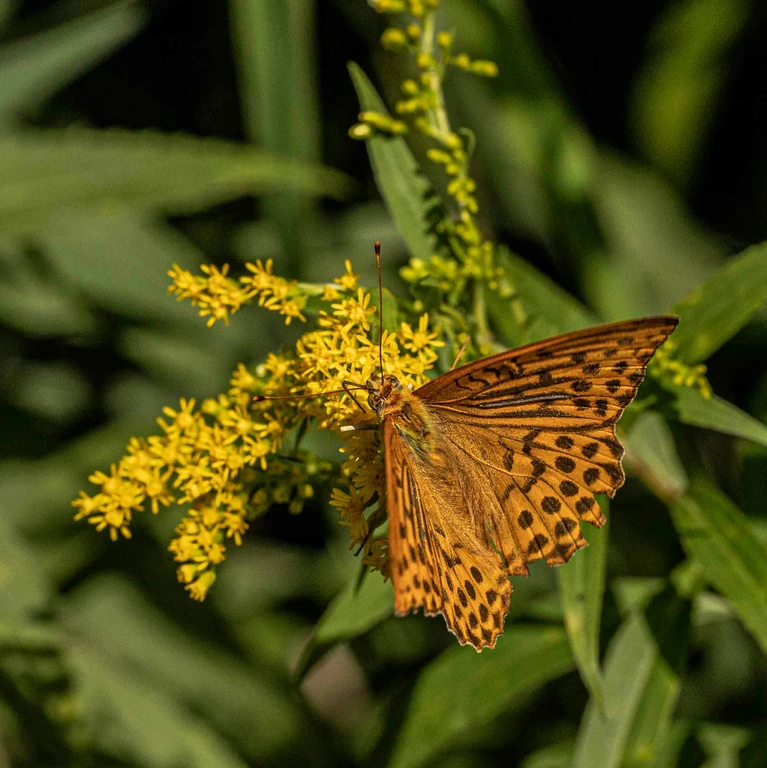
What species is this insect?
Argynnis paphia
